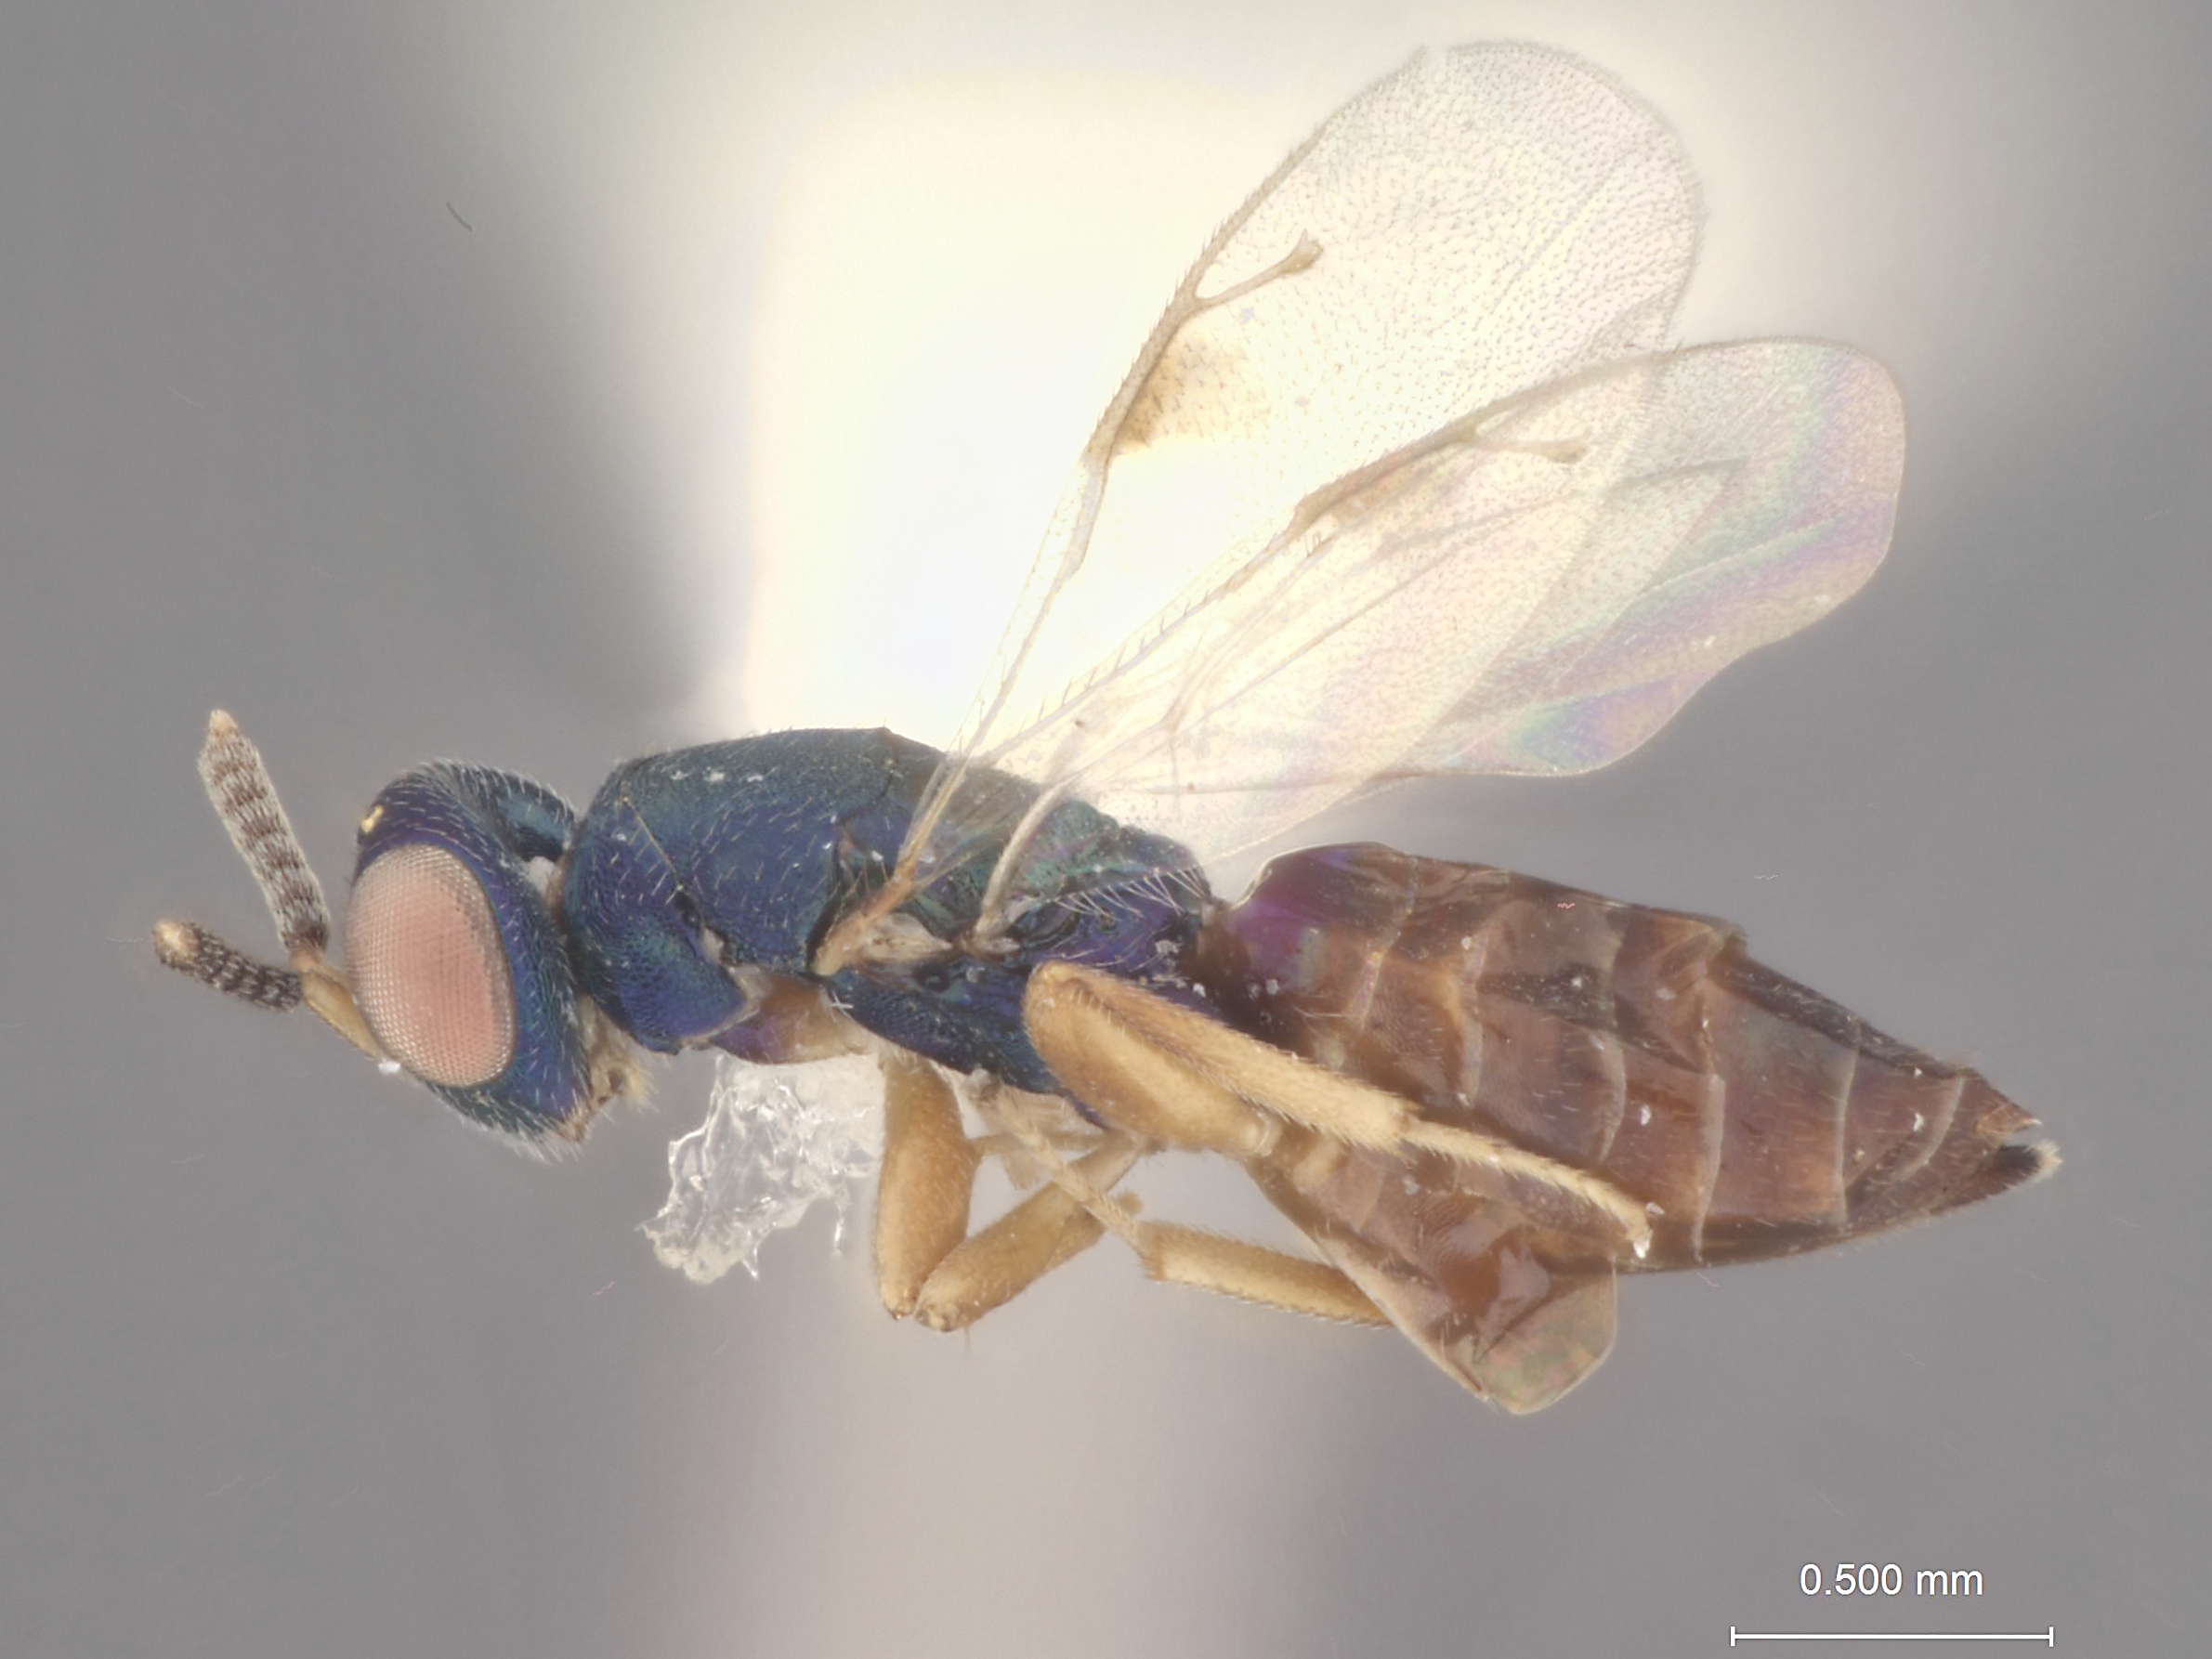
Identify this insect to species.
Rhopalicus zolae
